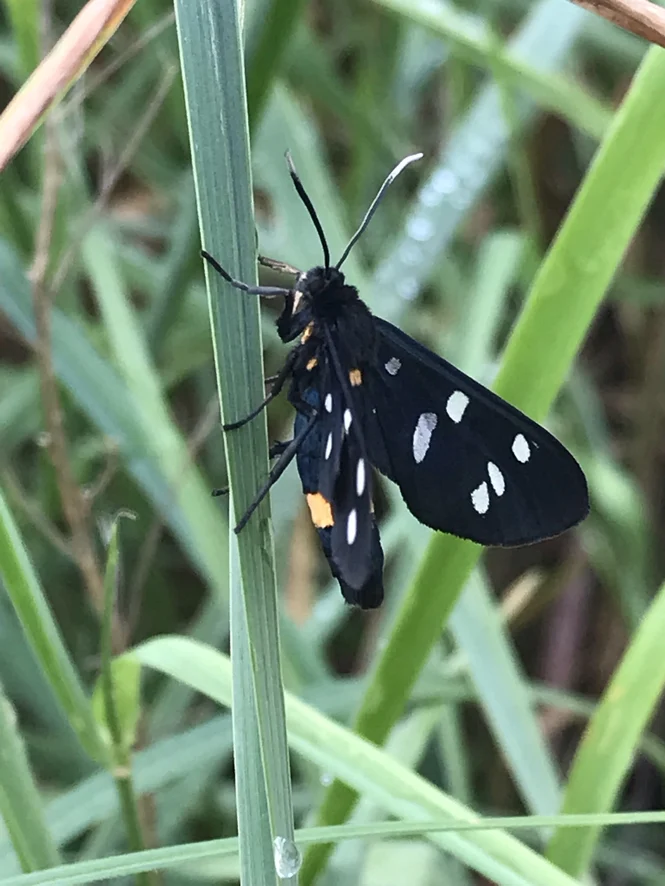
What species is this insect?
Amata phegea
